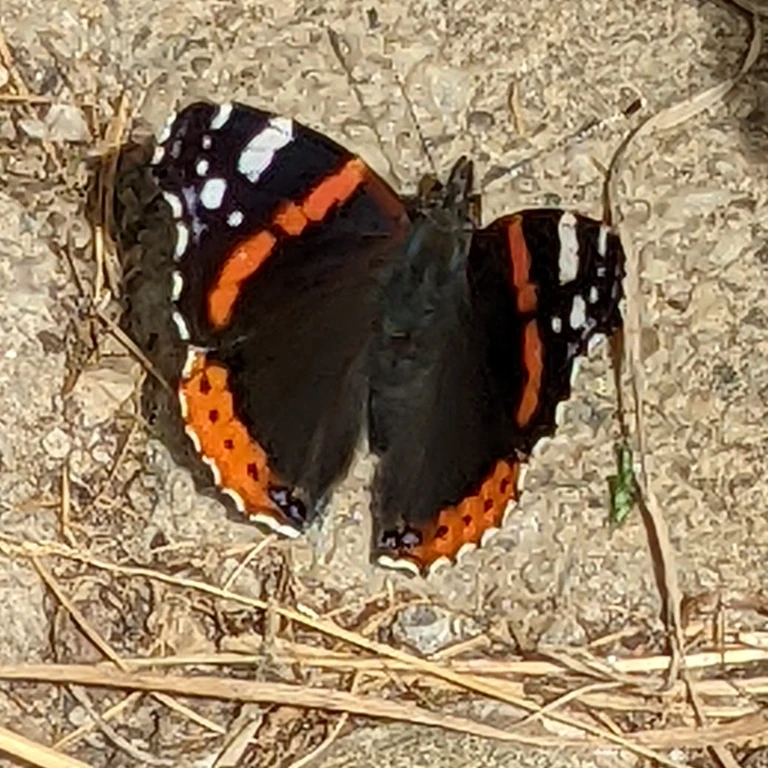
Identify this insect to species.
Vanessa atalanta
